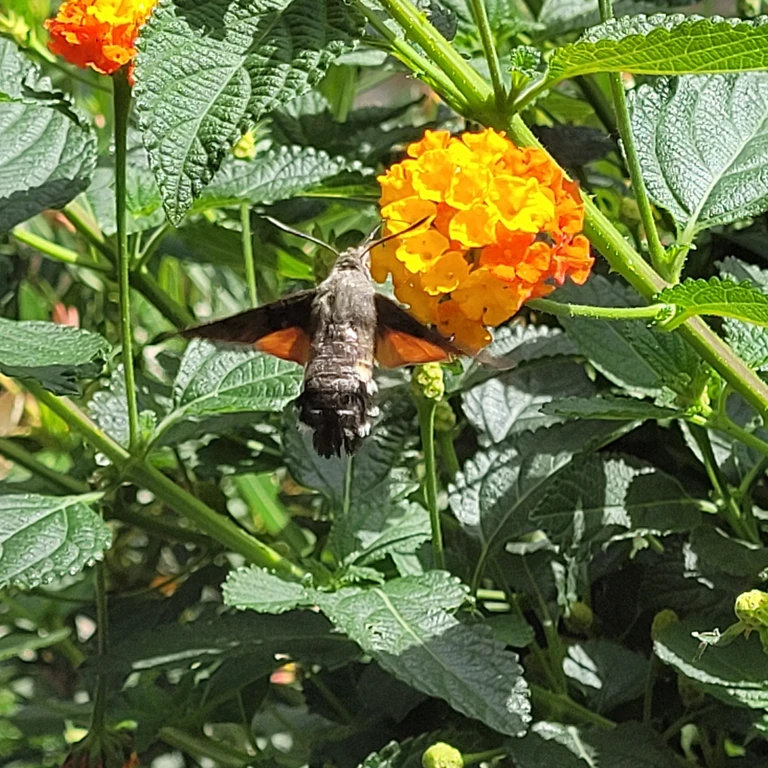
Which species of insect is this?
Macroglossum stellatarum
